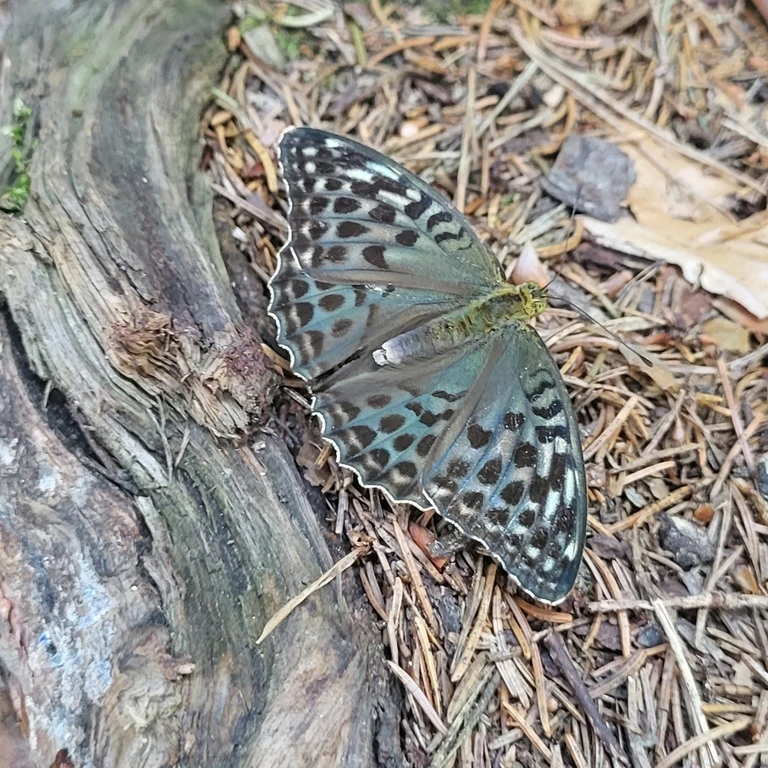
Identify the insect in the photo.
Argynnis paphia
